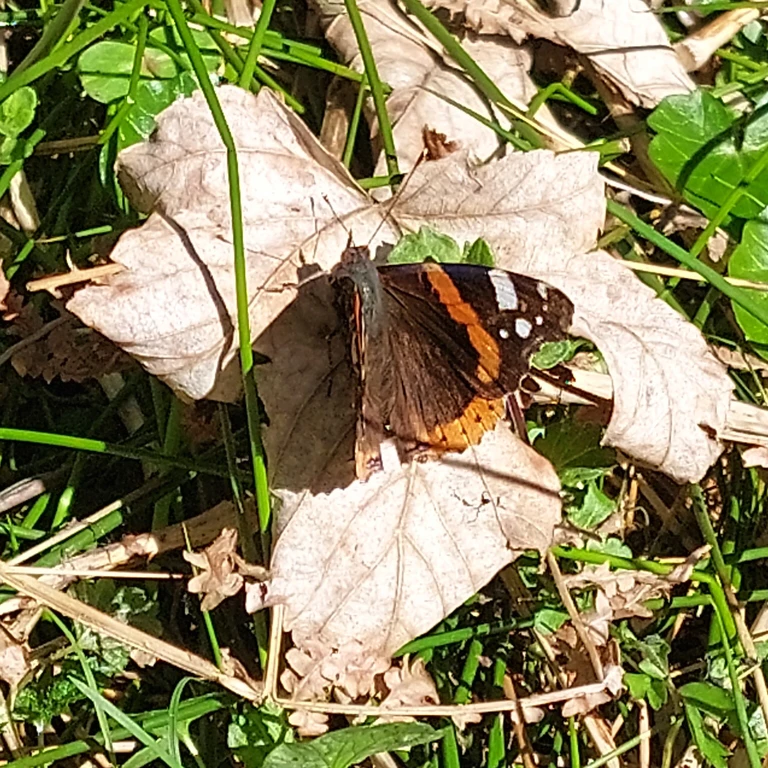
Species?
Vanessa atalanta
